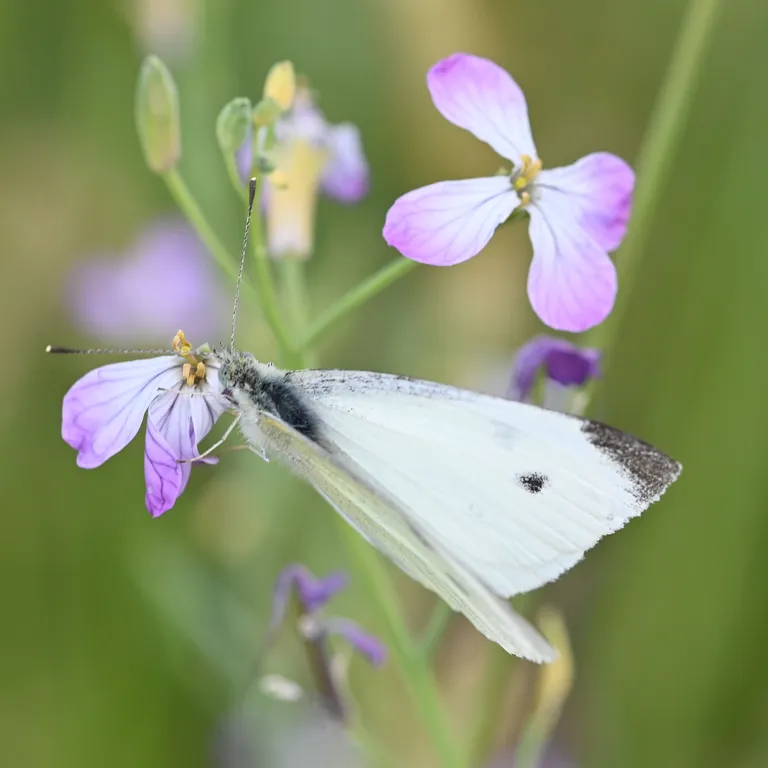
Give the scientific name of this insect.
Pieris rapae
